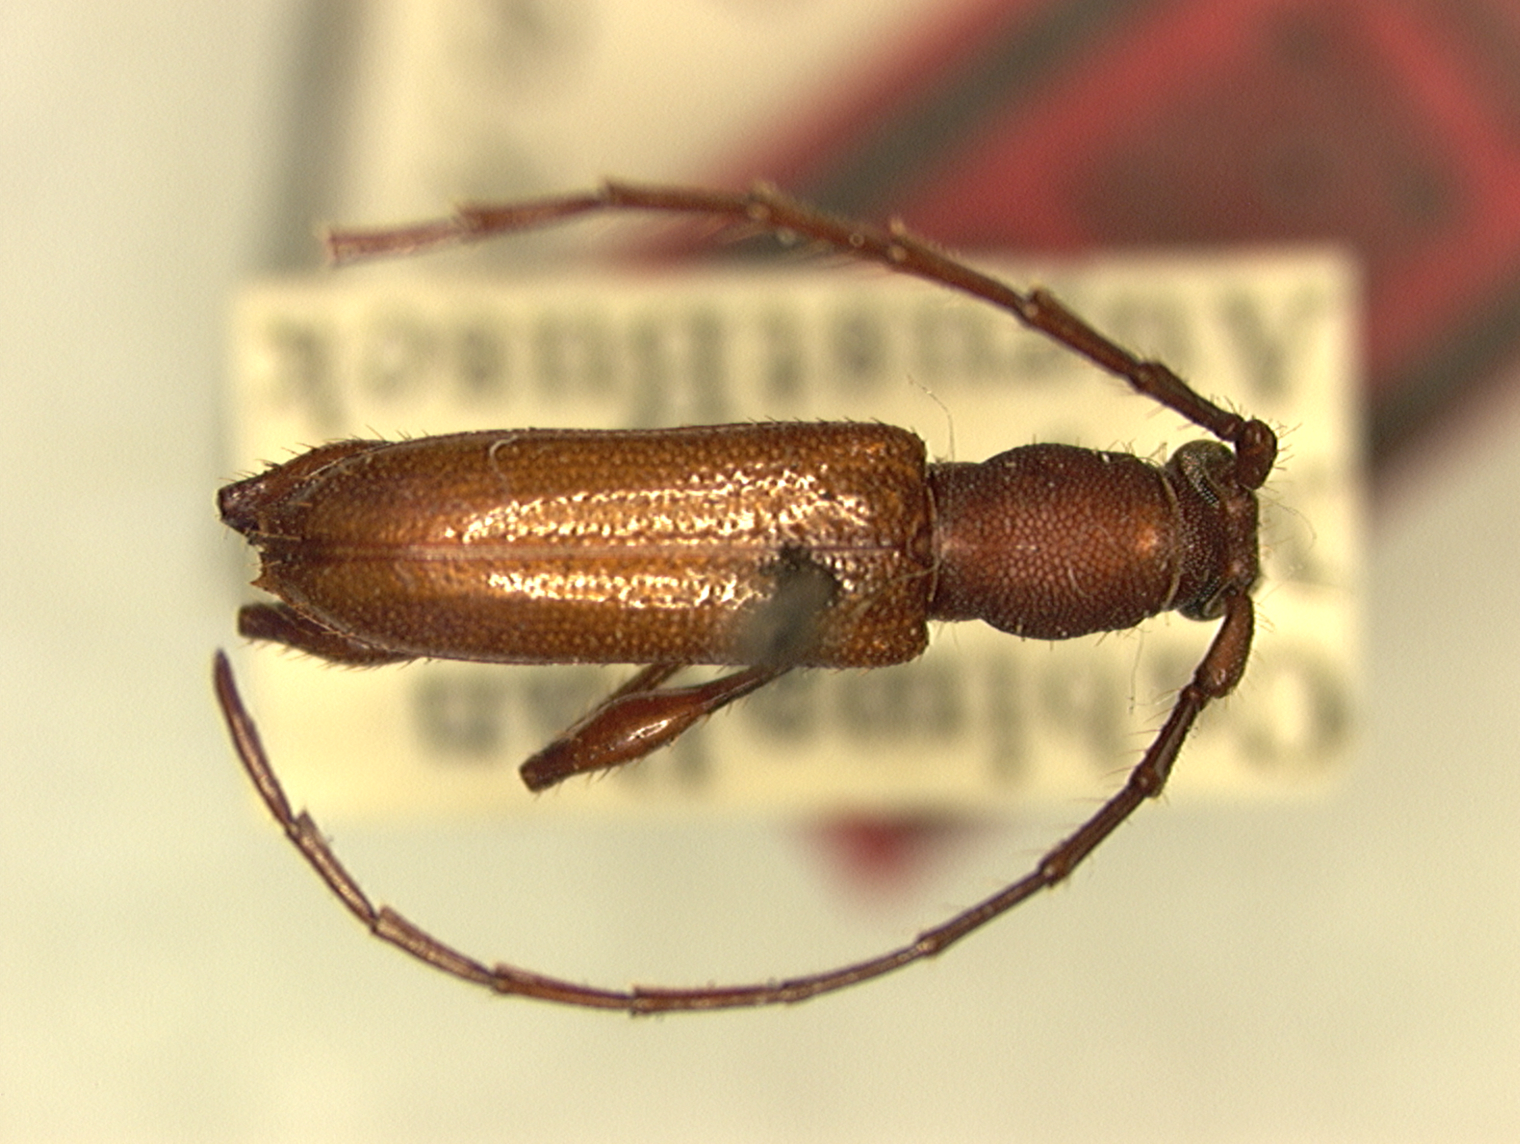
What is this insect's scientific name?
Gorybia reclusa
